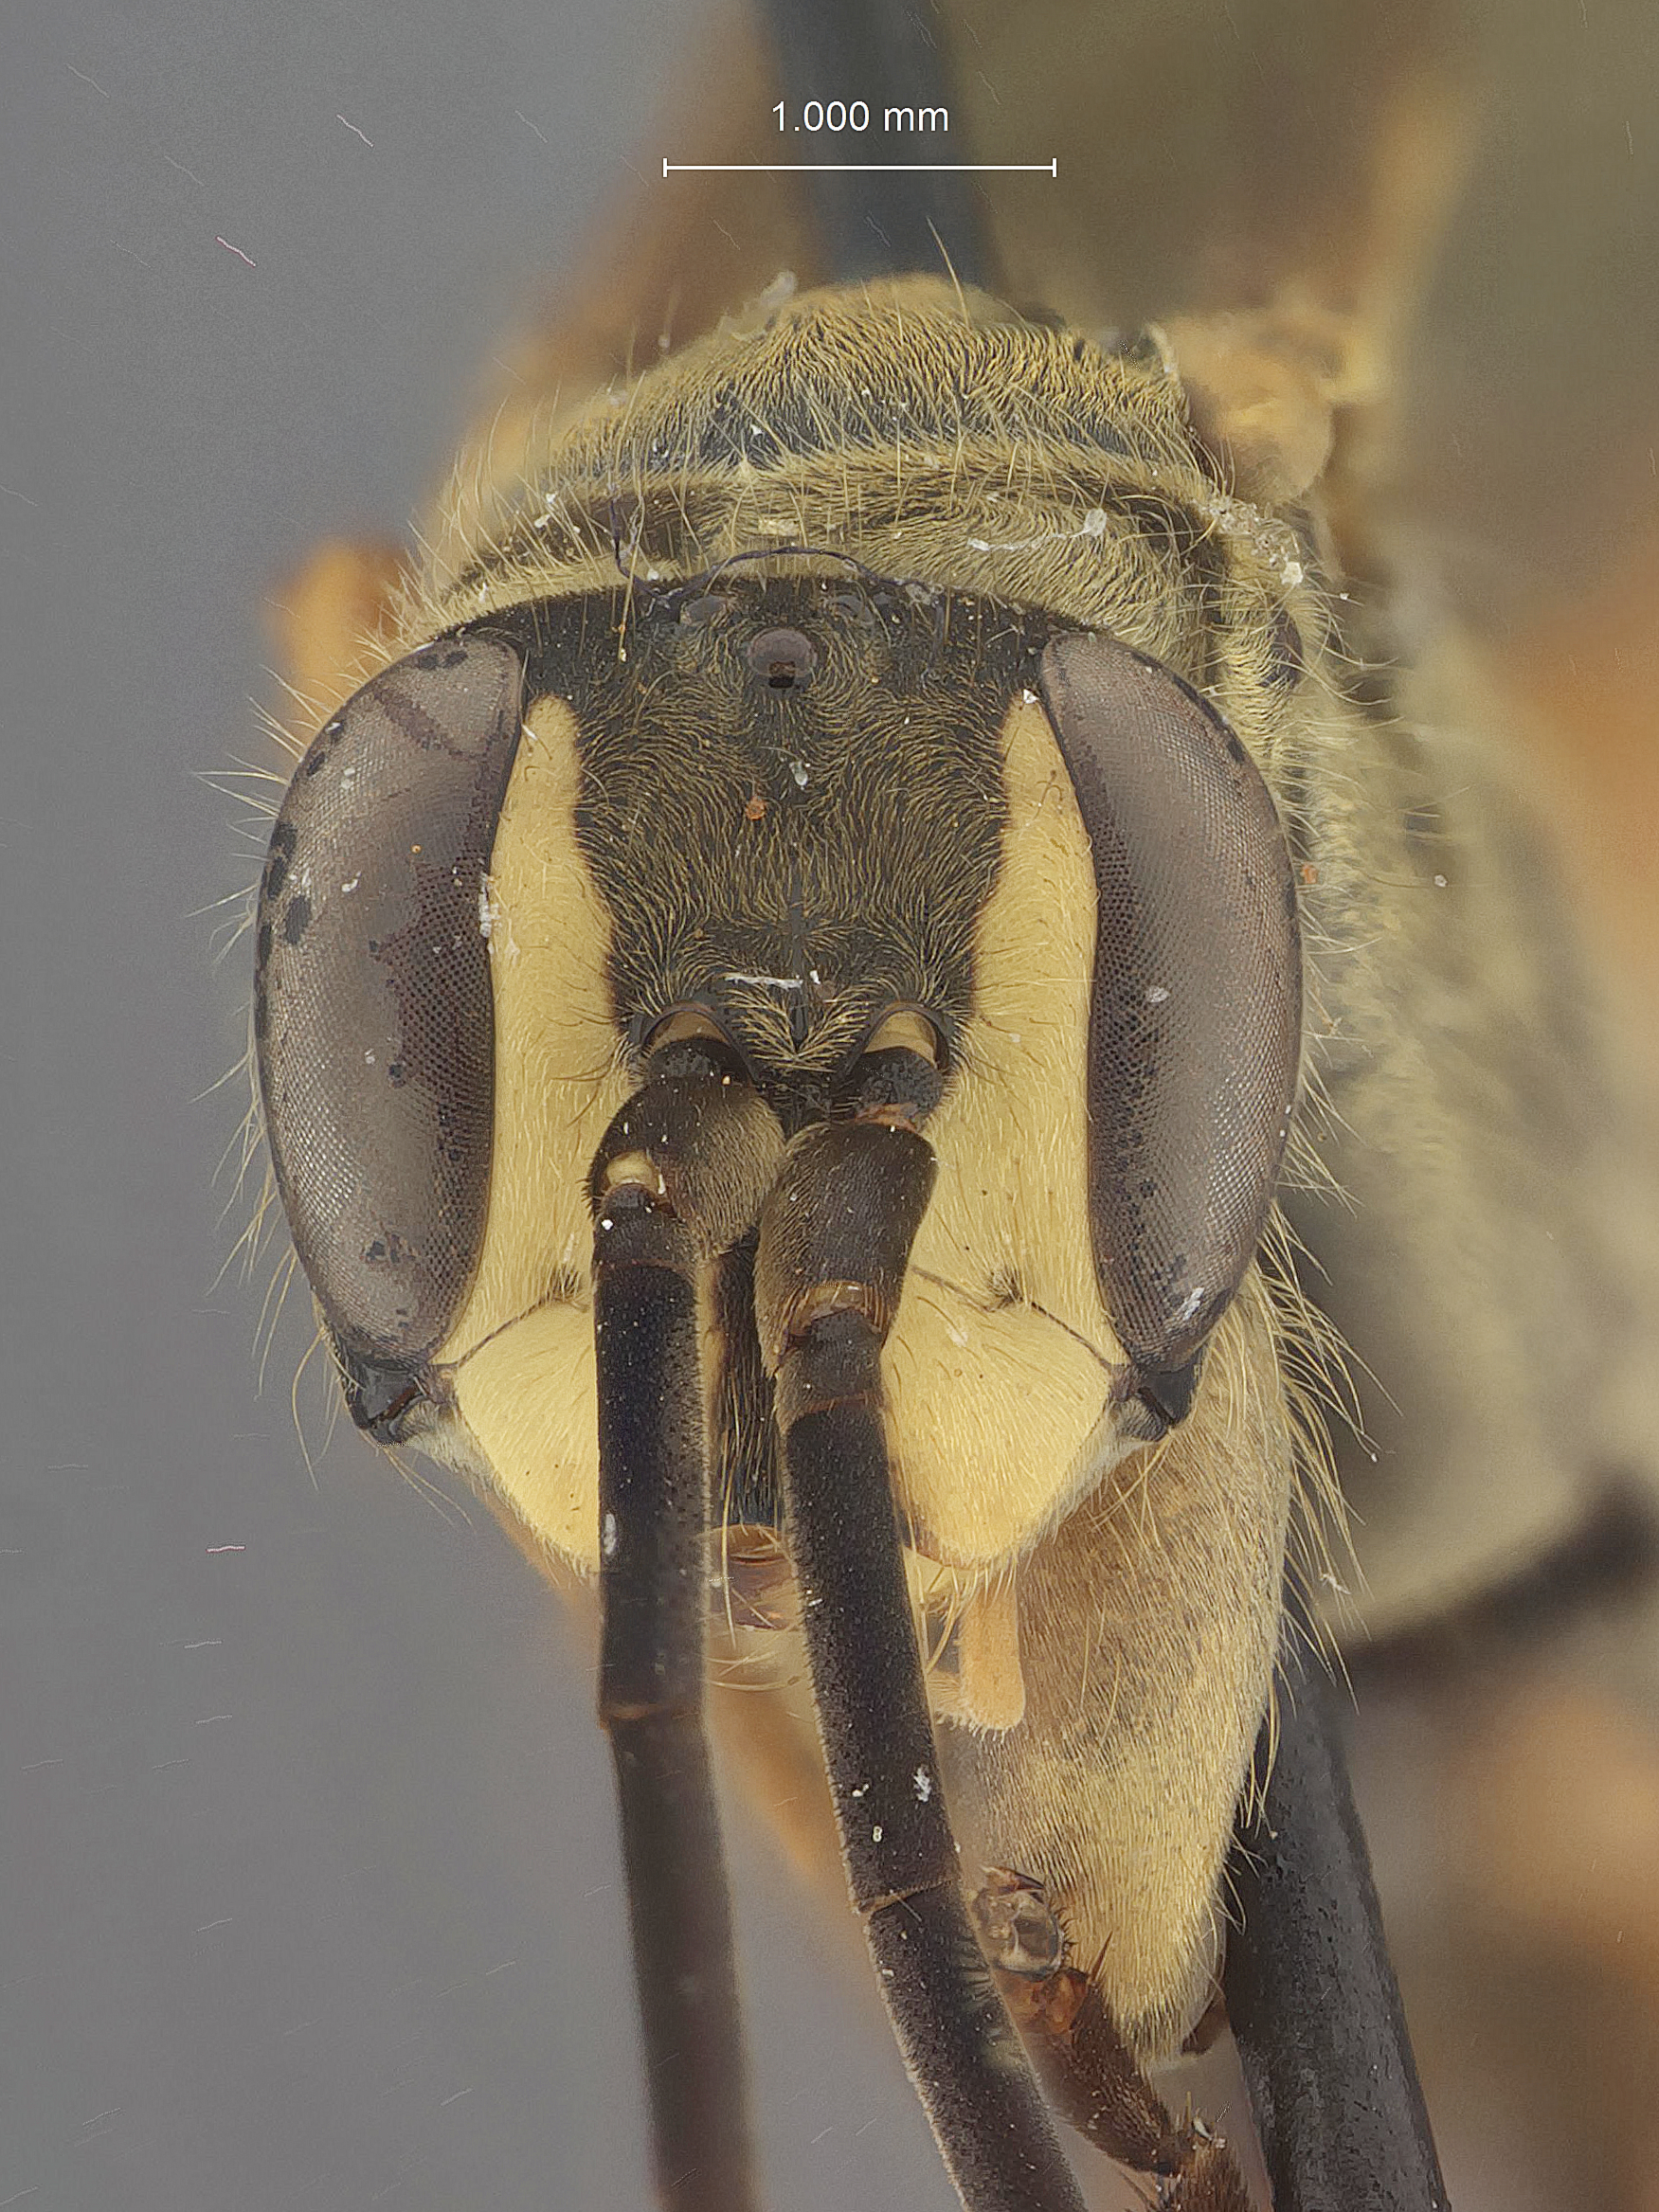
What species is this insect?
Priocnessus spinosus
